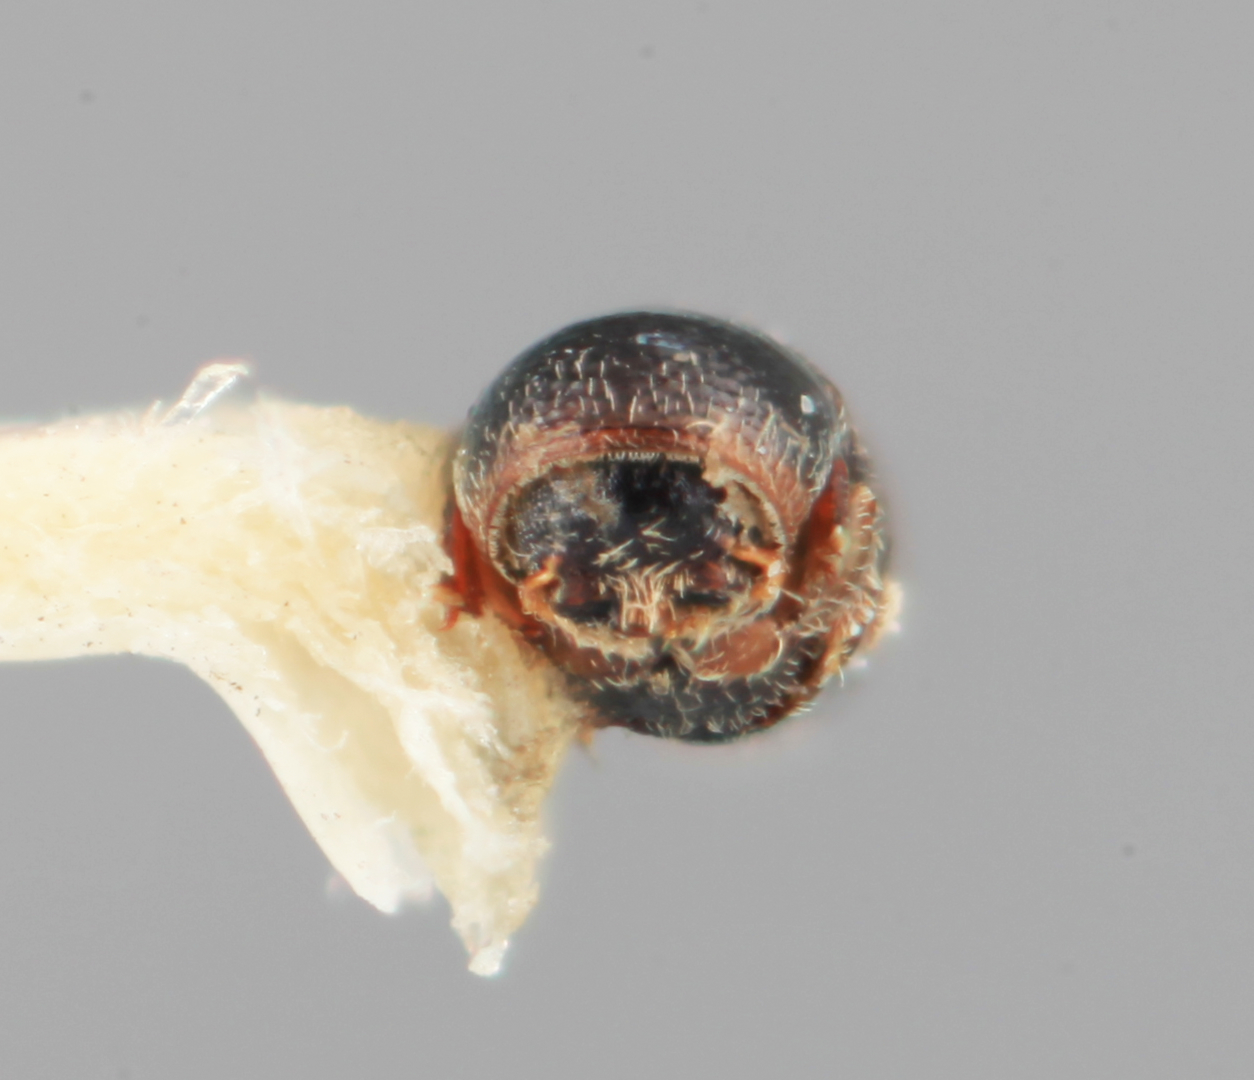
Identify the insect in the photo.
Scolytodes nayaritensis
